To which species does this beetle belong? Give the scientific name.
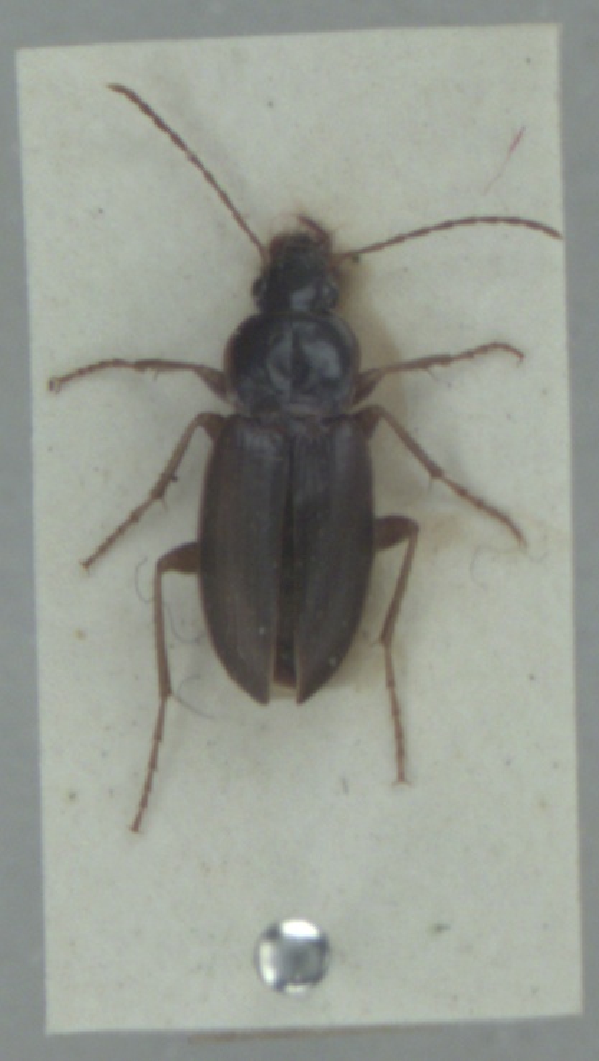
Calathus rotundicollis
